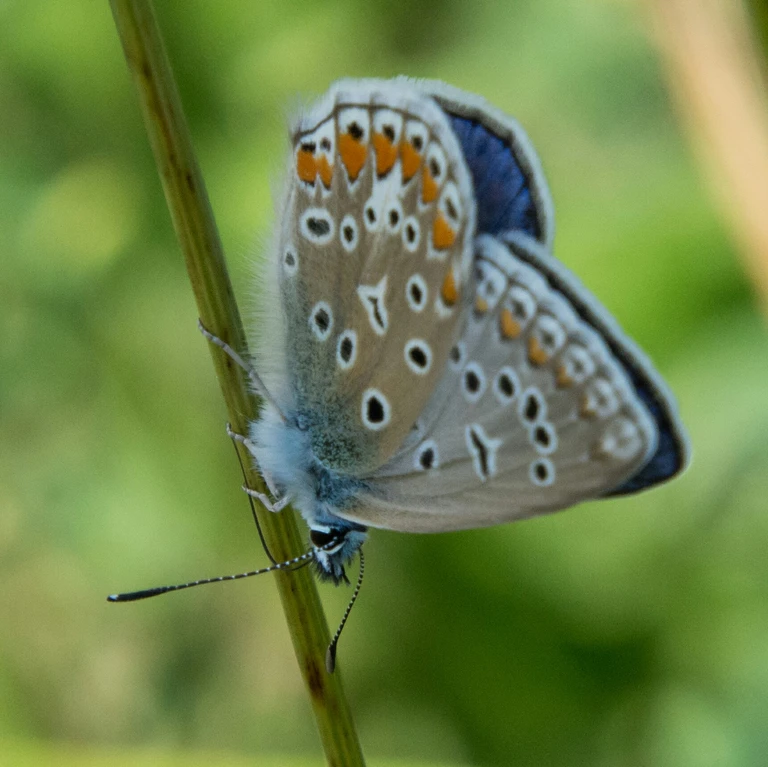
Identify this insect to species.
Lysandra bellargus
